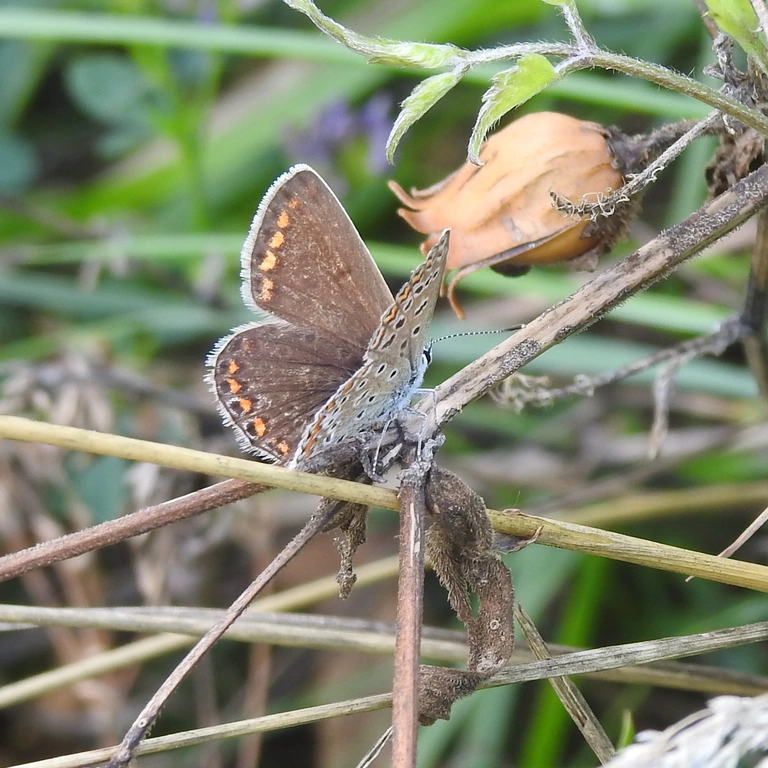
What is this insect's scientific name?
Polyommatus icarus
